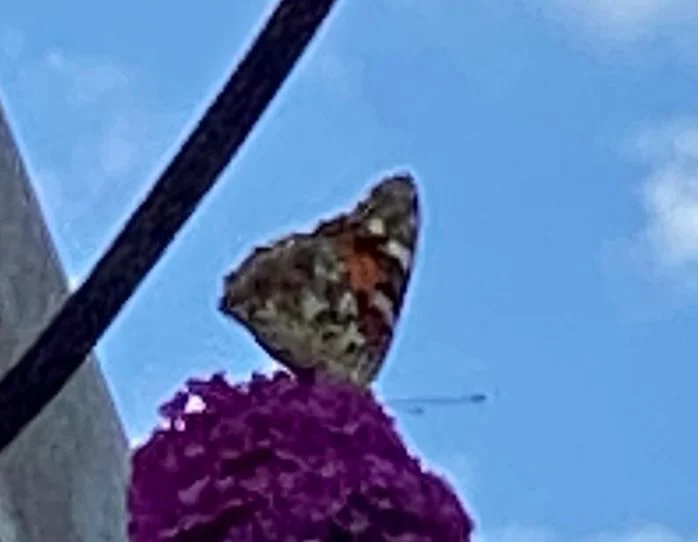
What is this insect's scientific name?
Vanessa cardui
